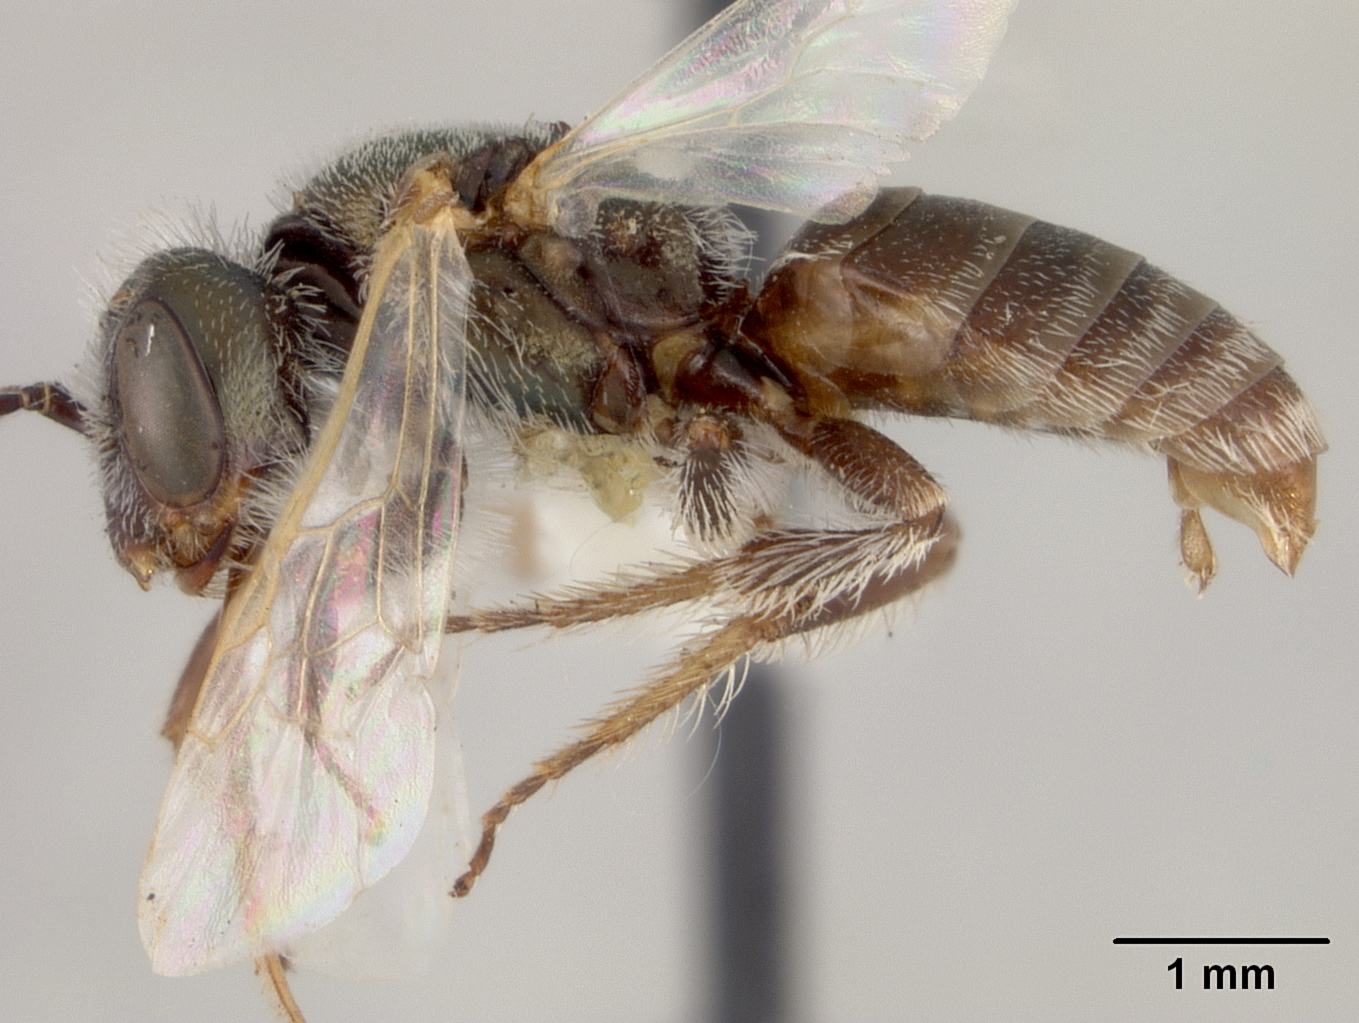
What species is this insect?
Perdita purpurascens
